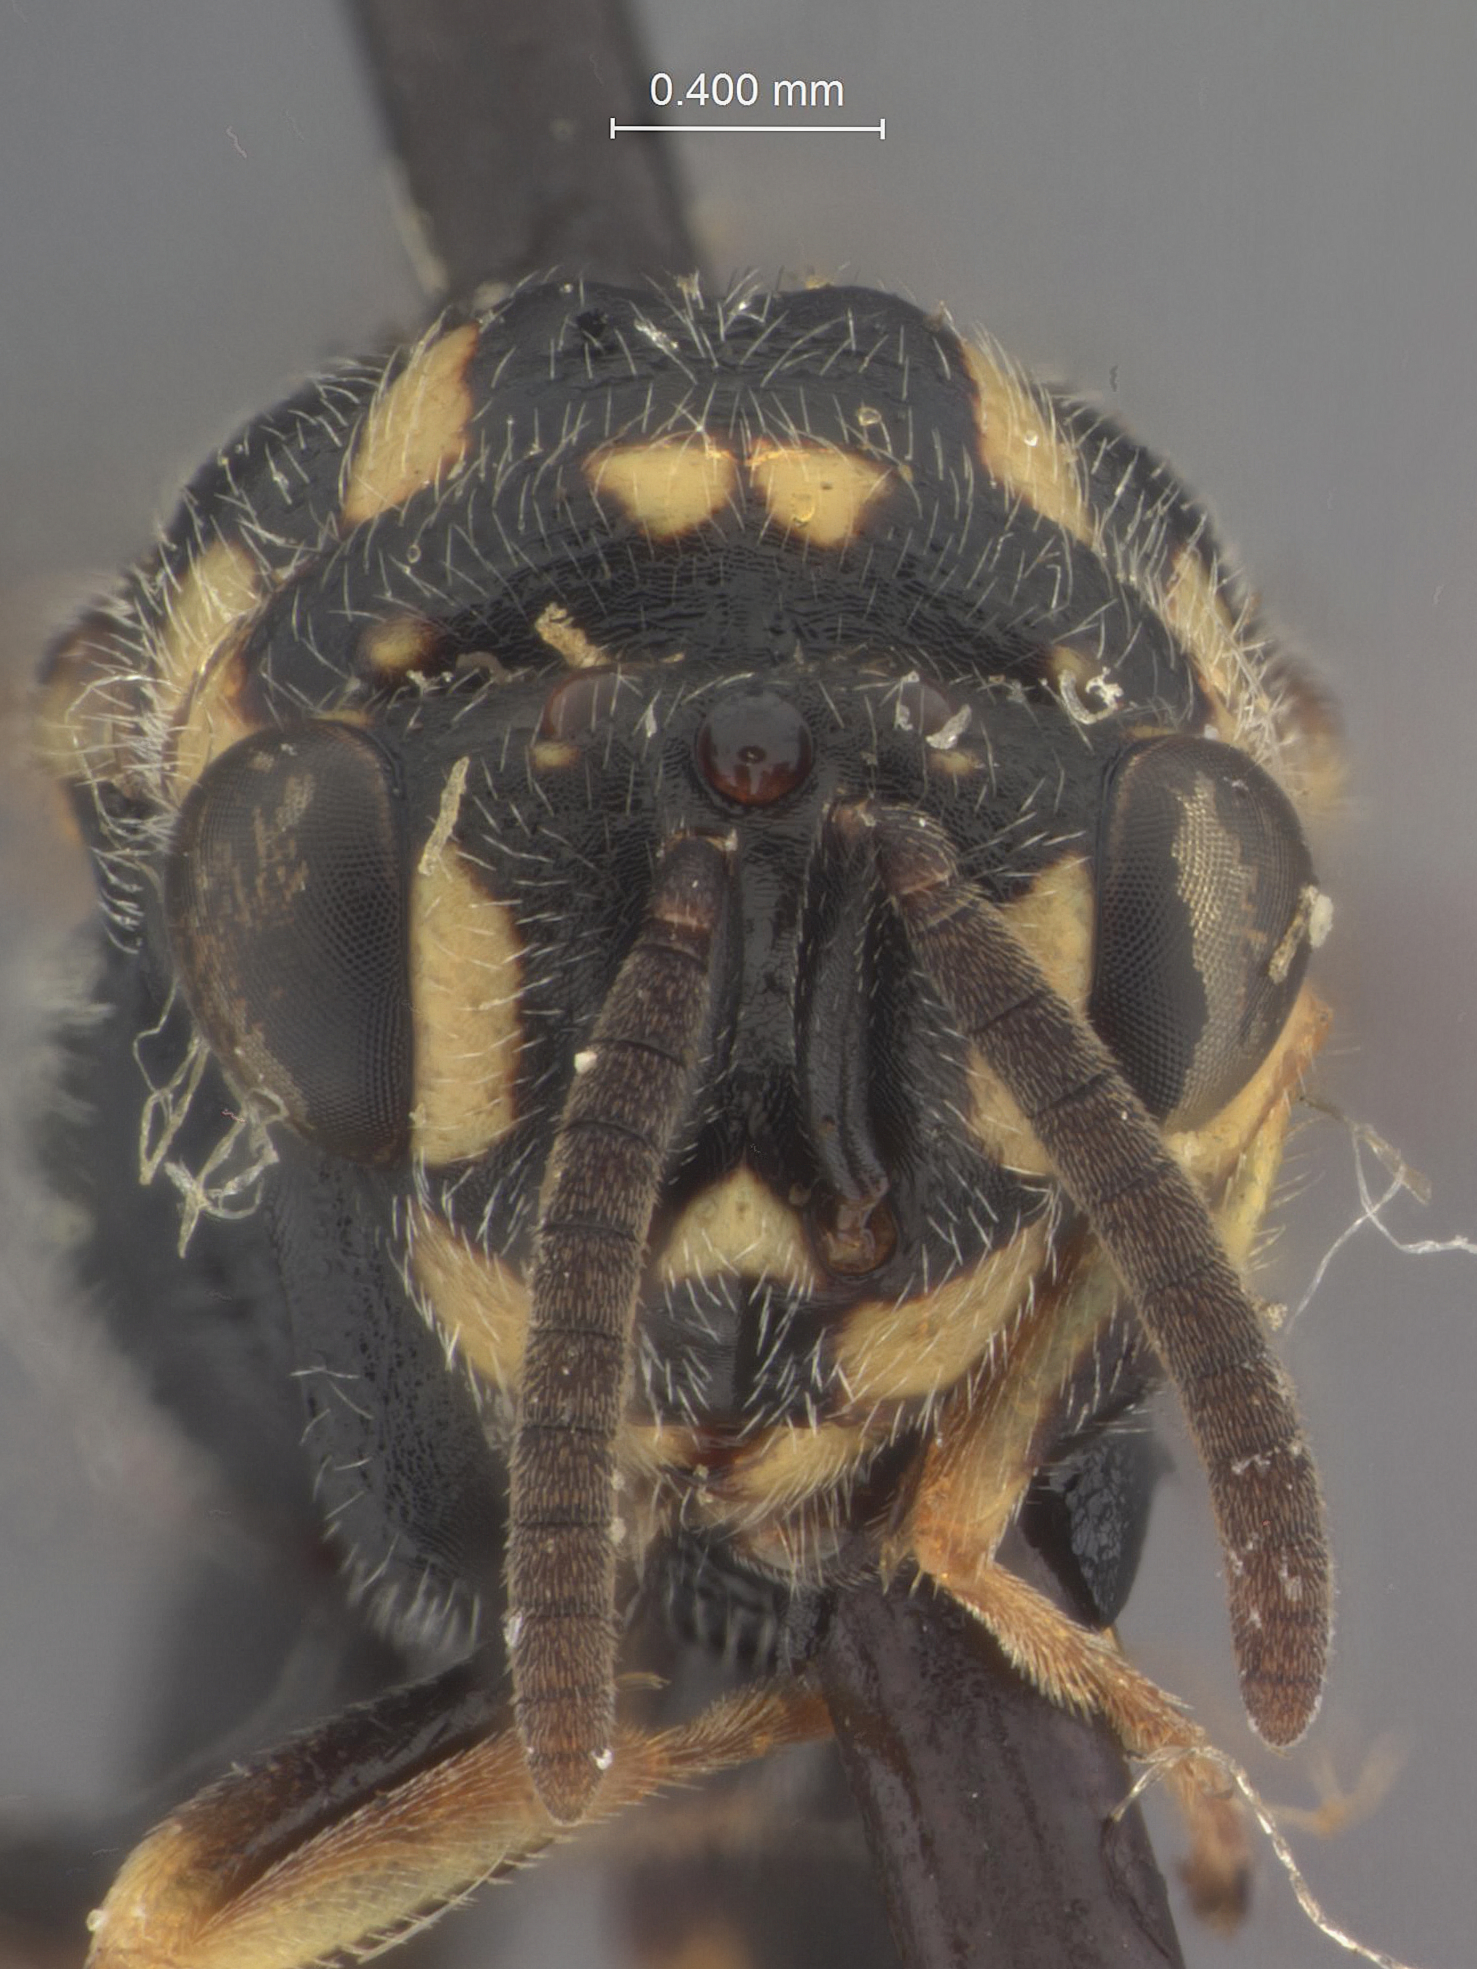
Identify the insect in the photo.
Spilochalcis dema
